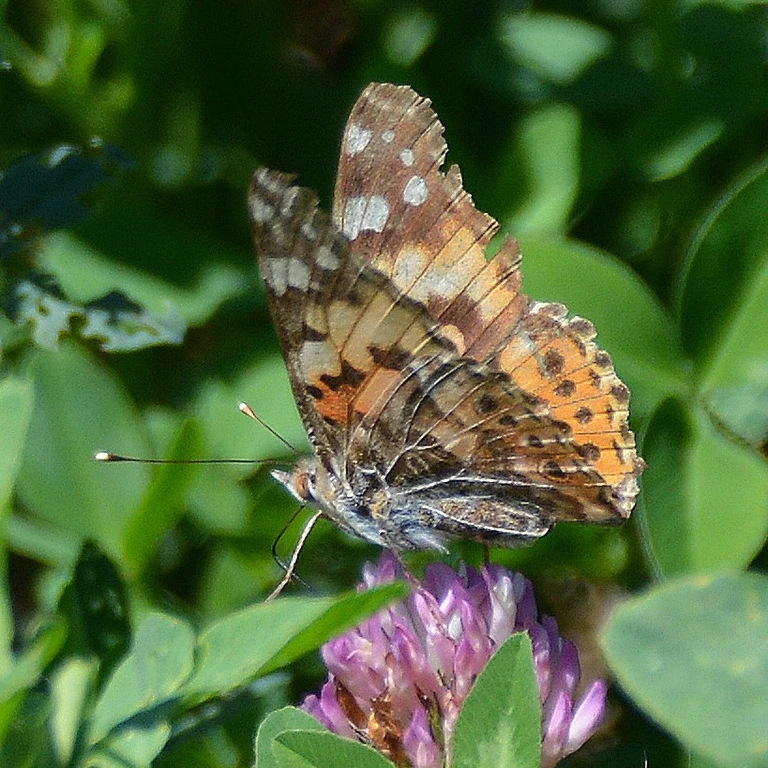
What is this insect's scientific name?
Vanessa cardui
